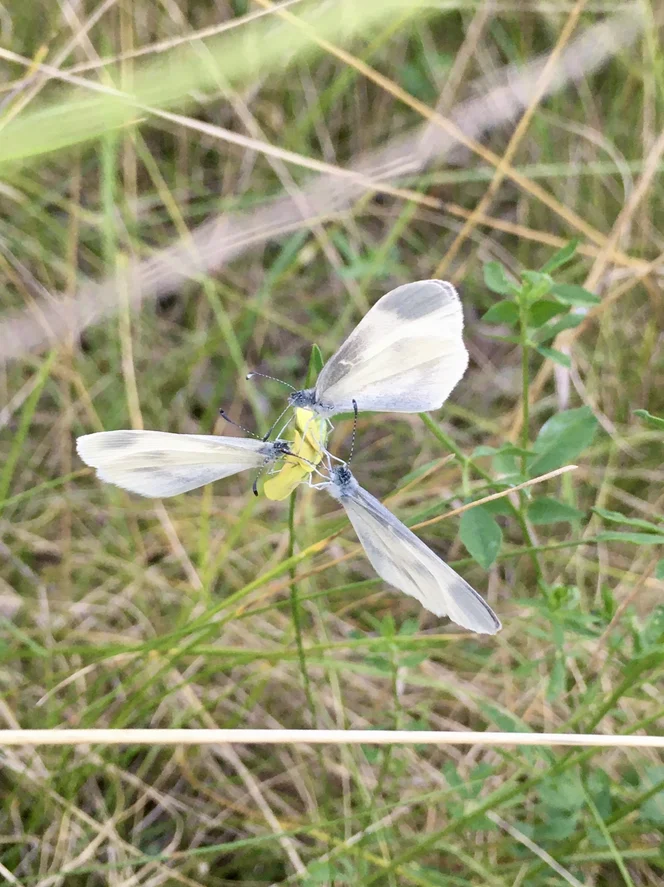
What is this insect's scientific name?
Leptidea sinapis/juvernica
